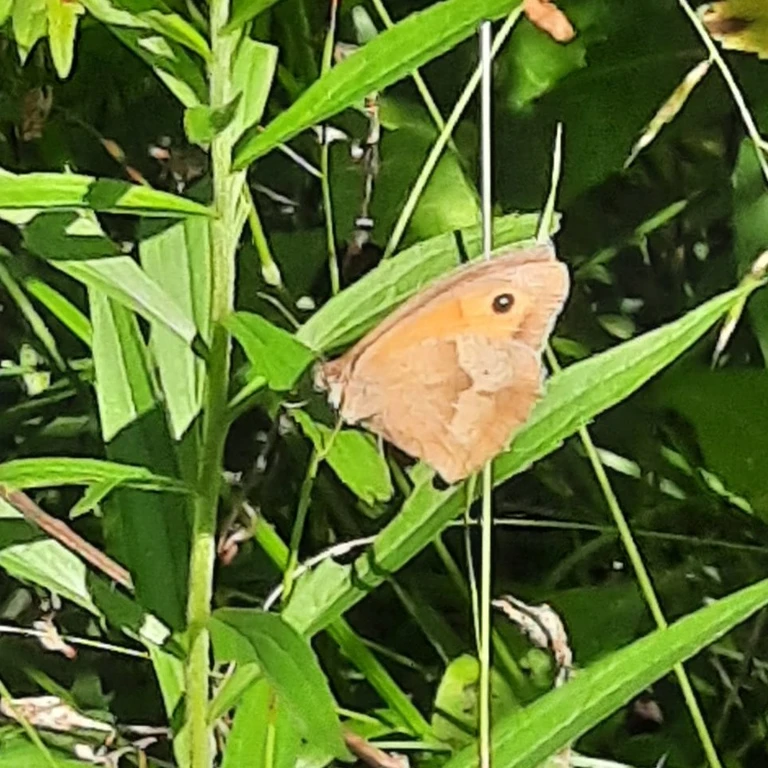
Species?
Maniola jurtina
